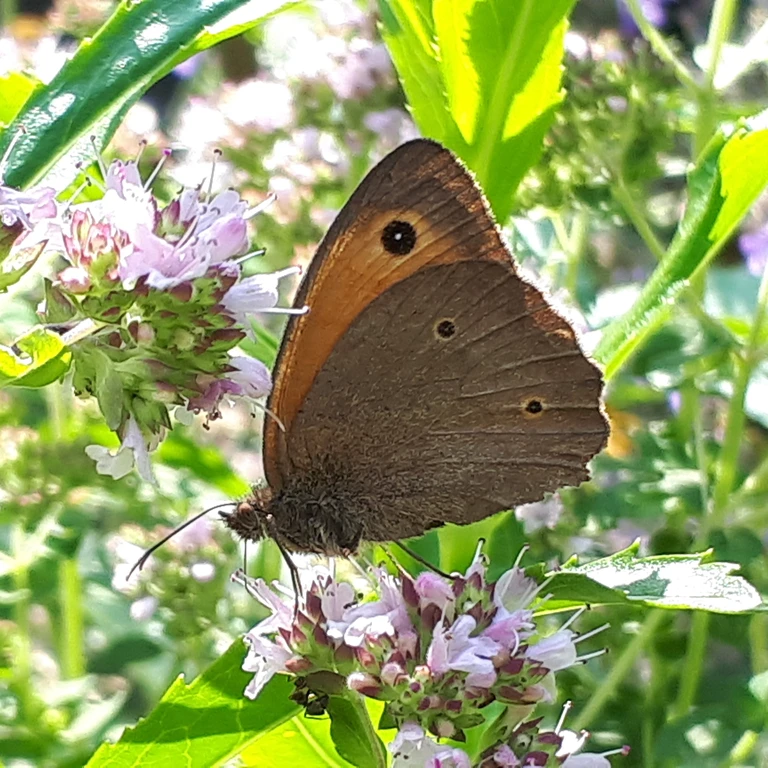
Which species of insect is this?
Maniola jurtina
